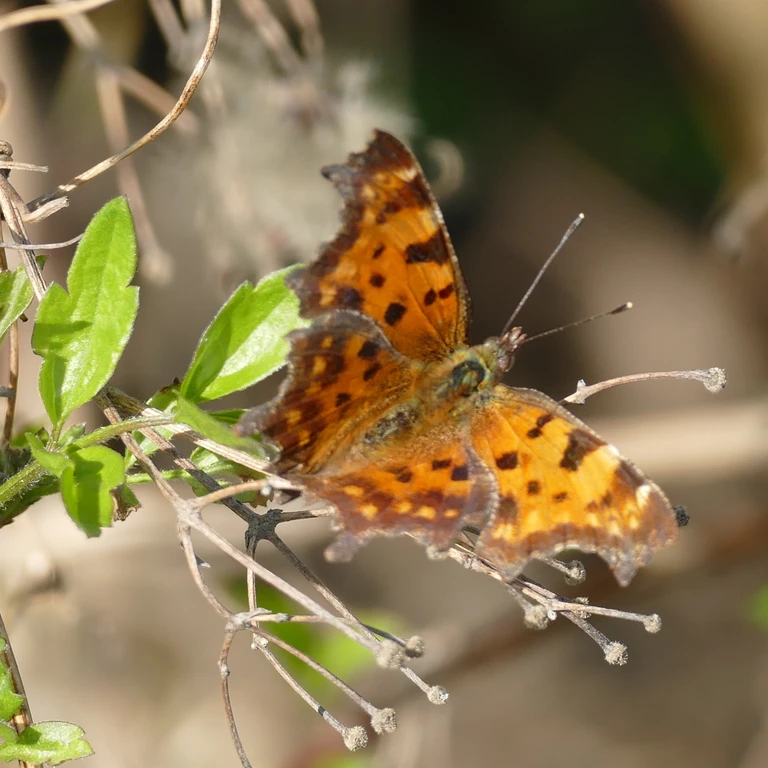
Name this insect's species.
Polygonia c-album
